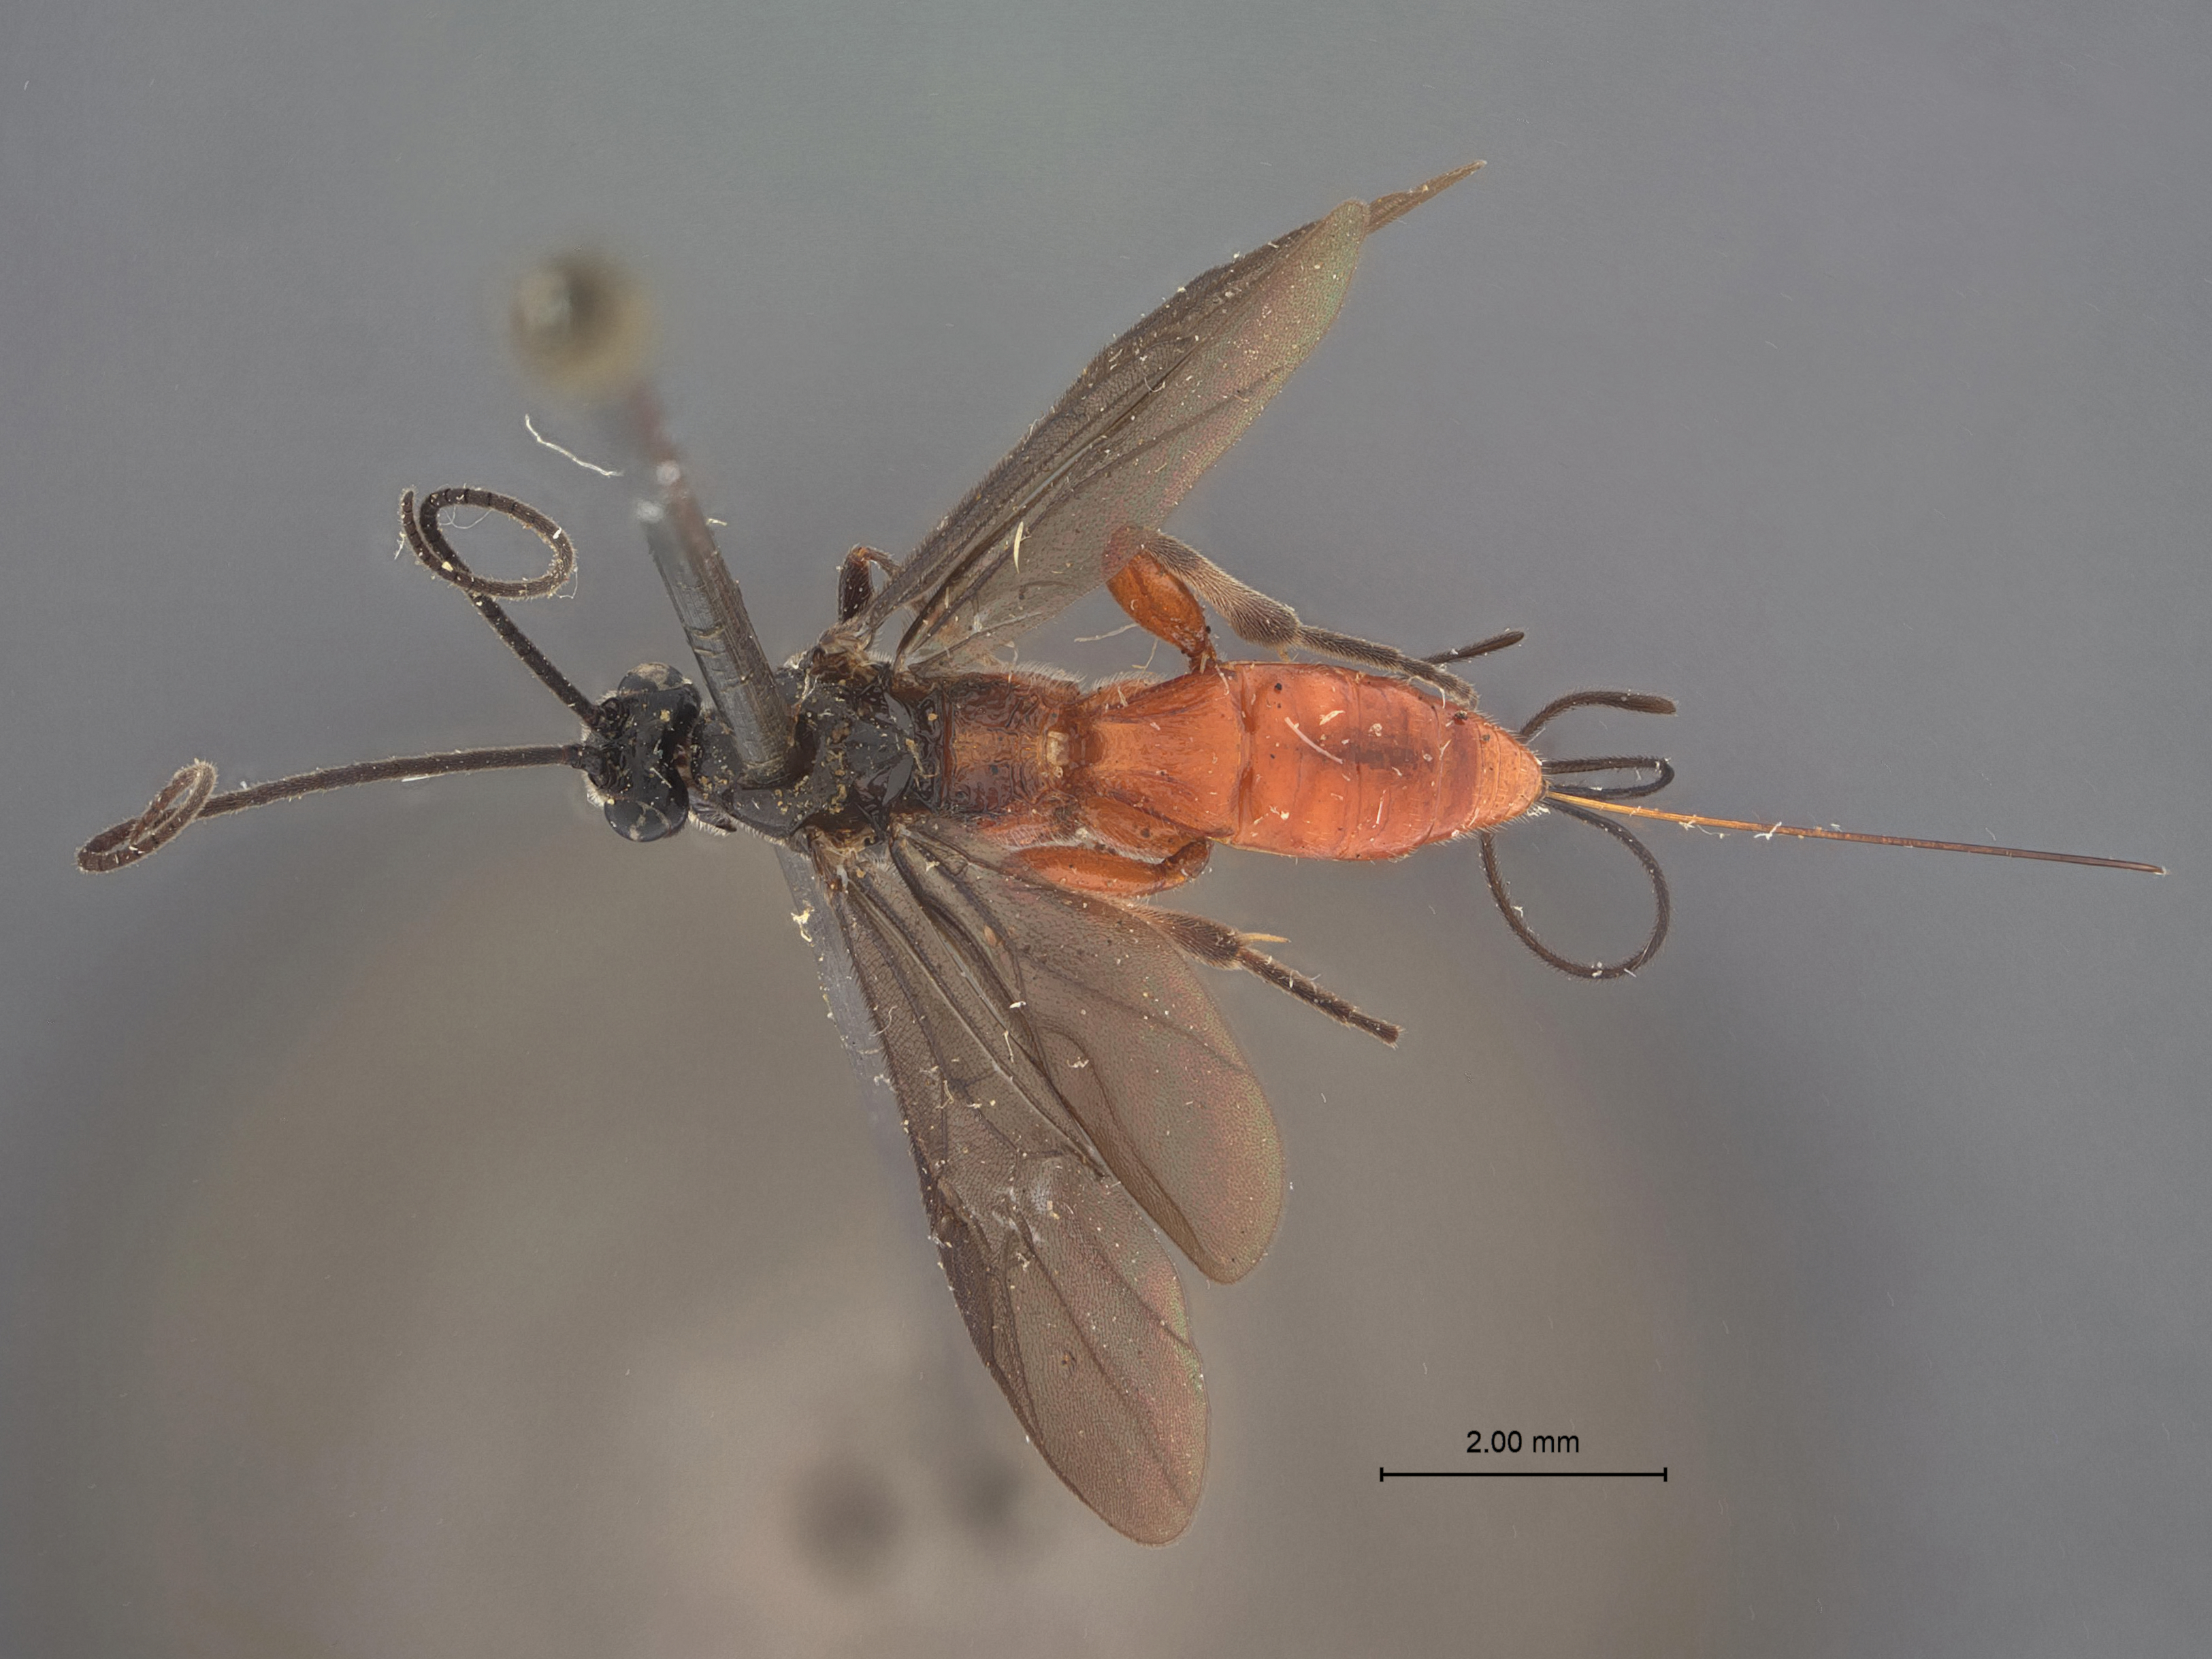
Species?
Bassus pini
